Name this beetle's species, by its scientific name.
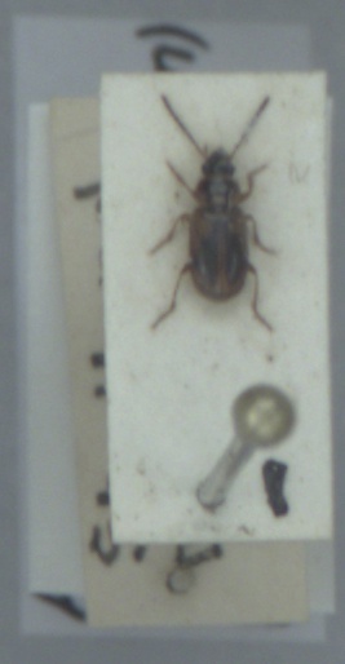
Acupalpus dorsalis
